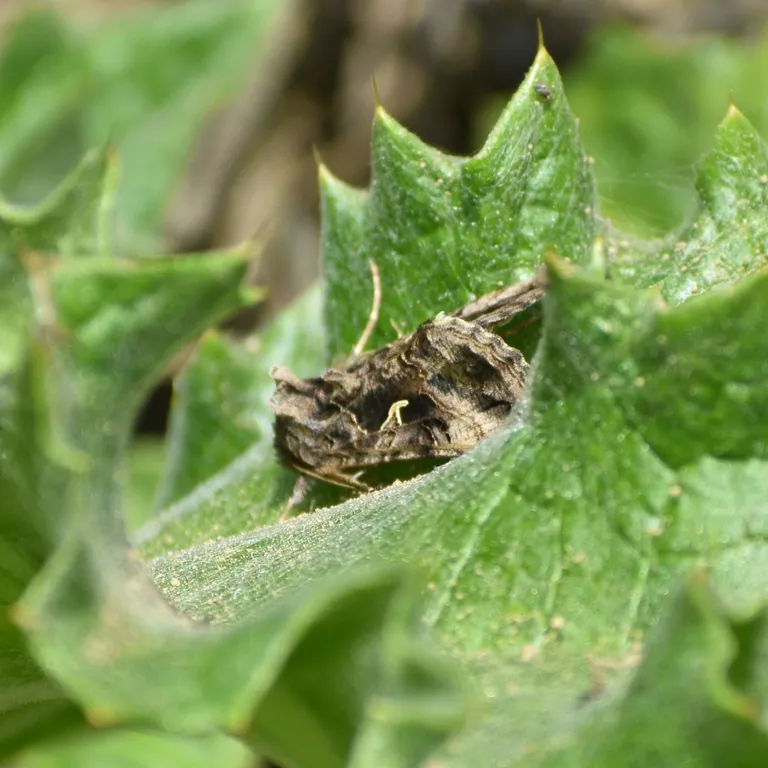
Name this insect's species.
Autographa gamma
